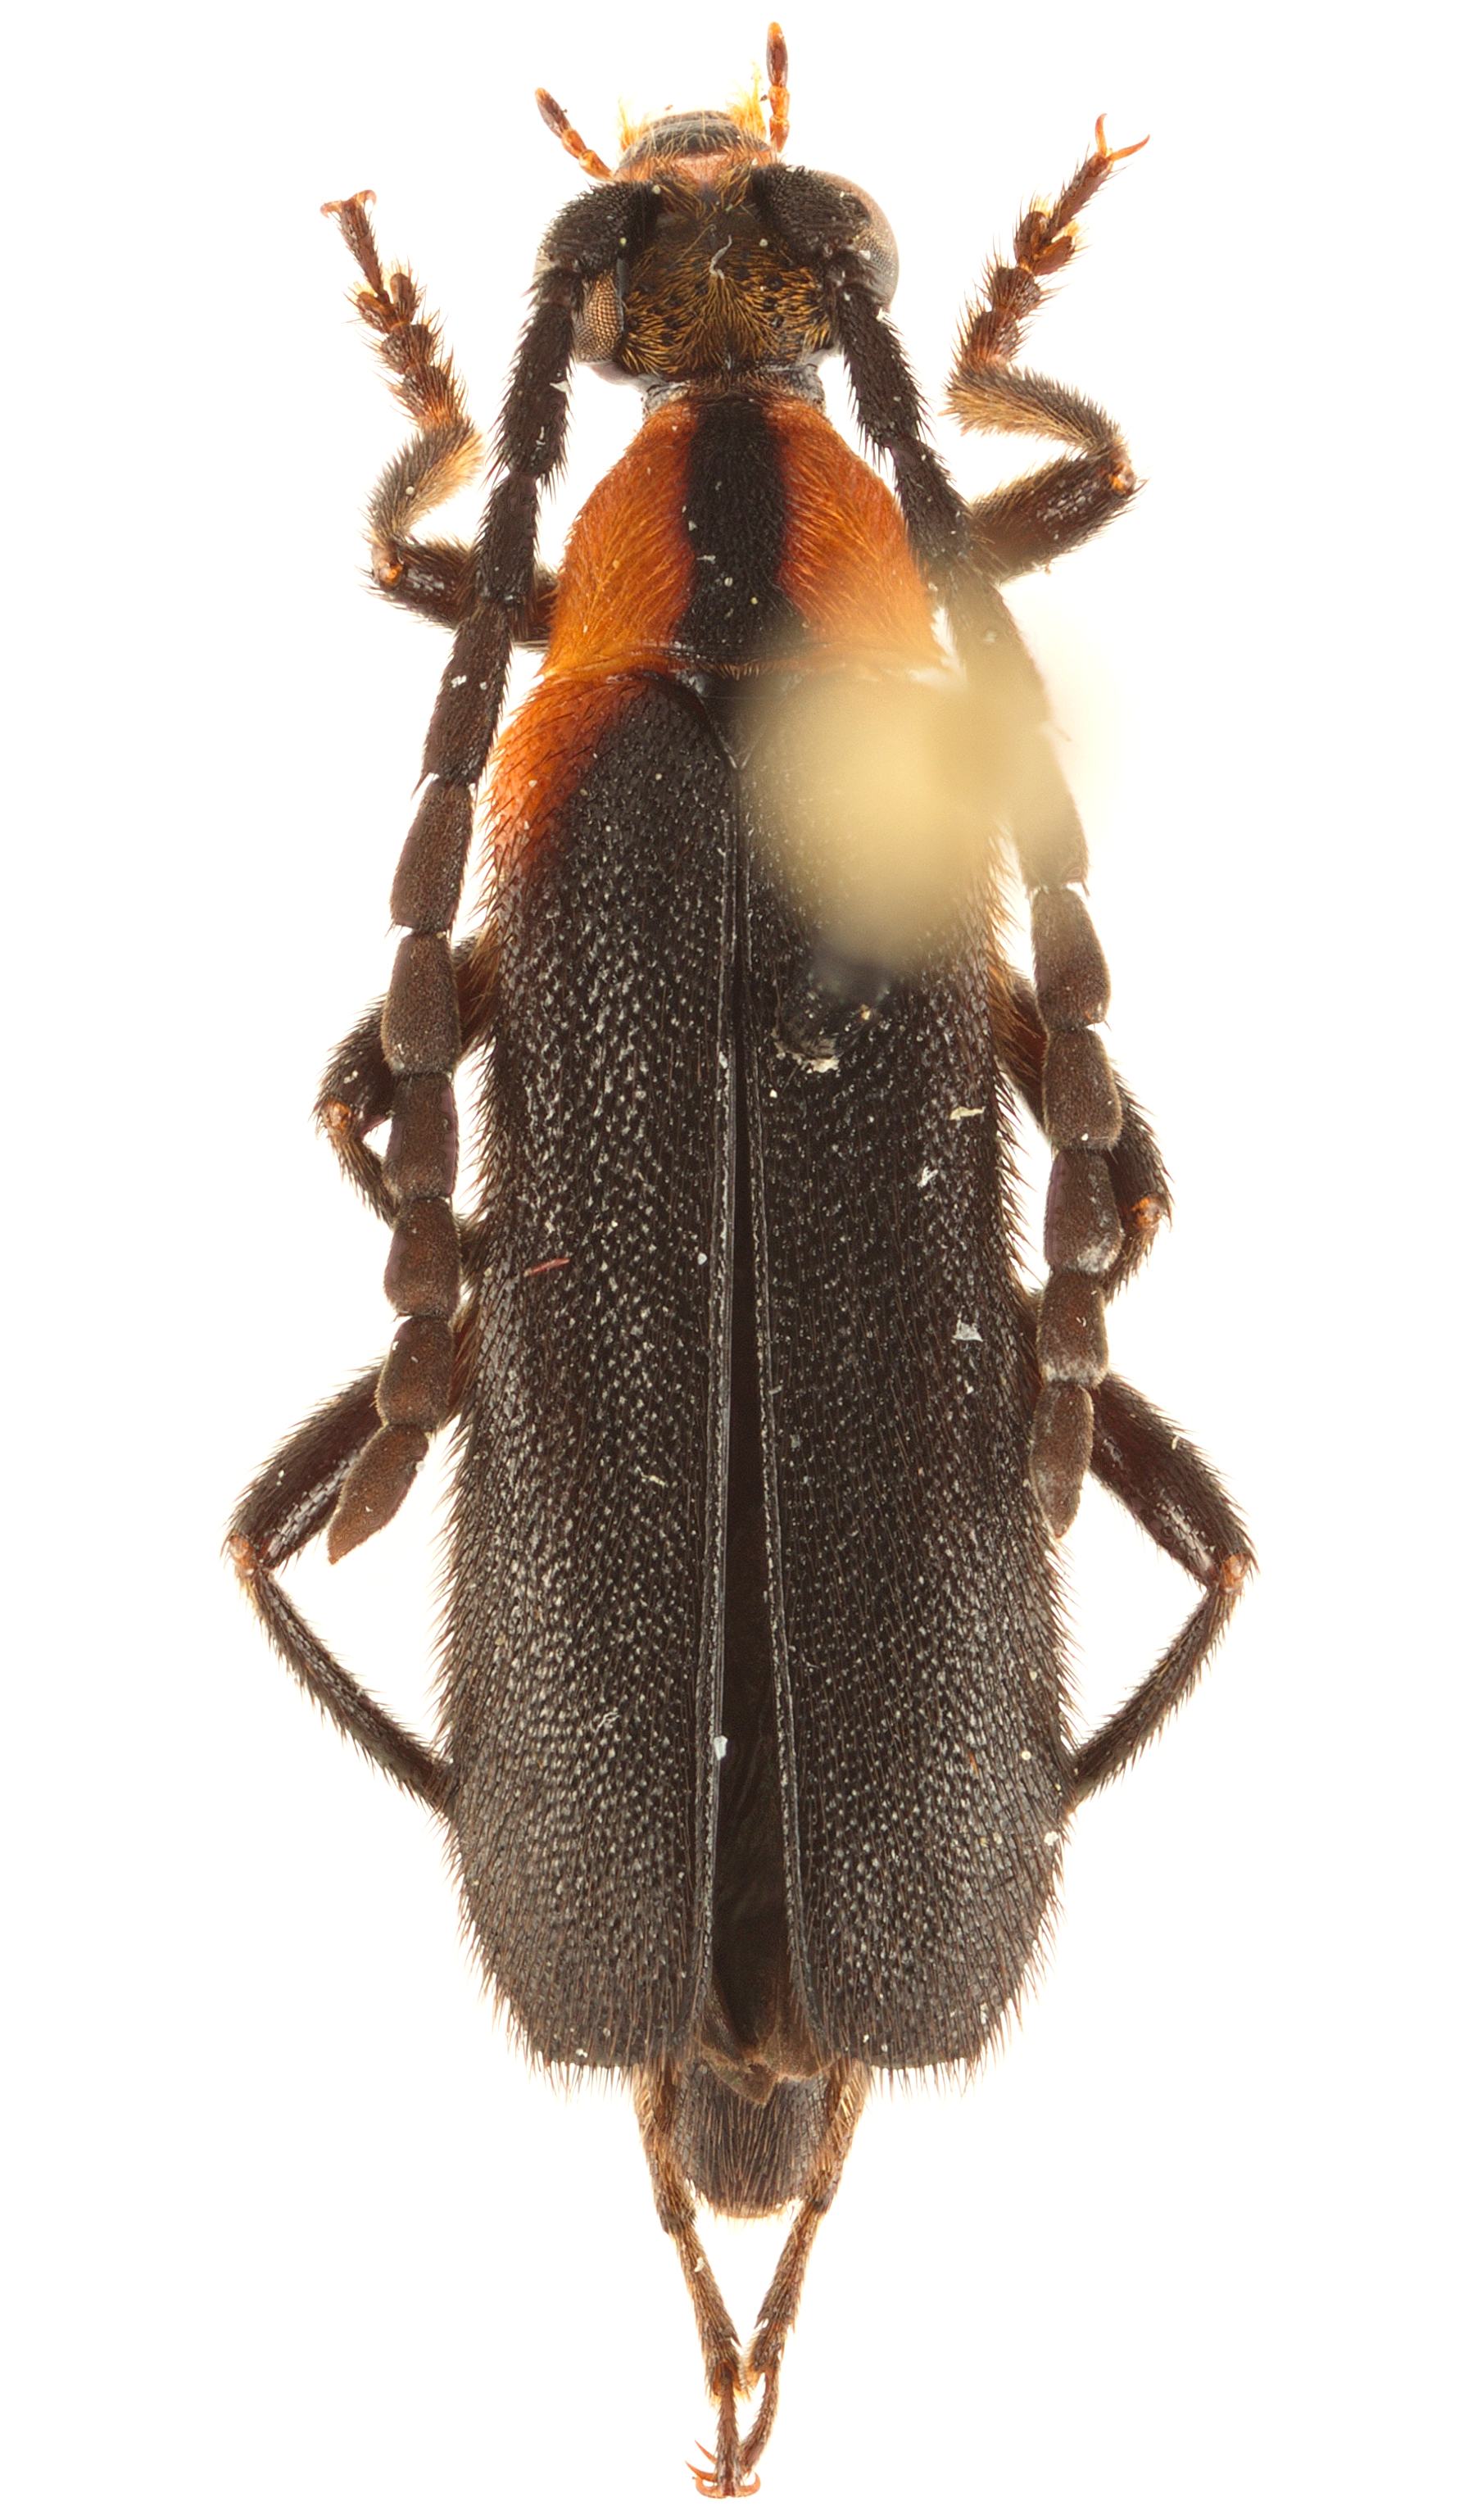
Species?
Lycochoriolaus lateralis
